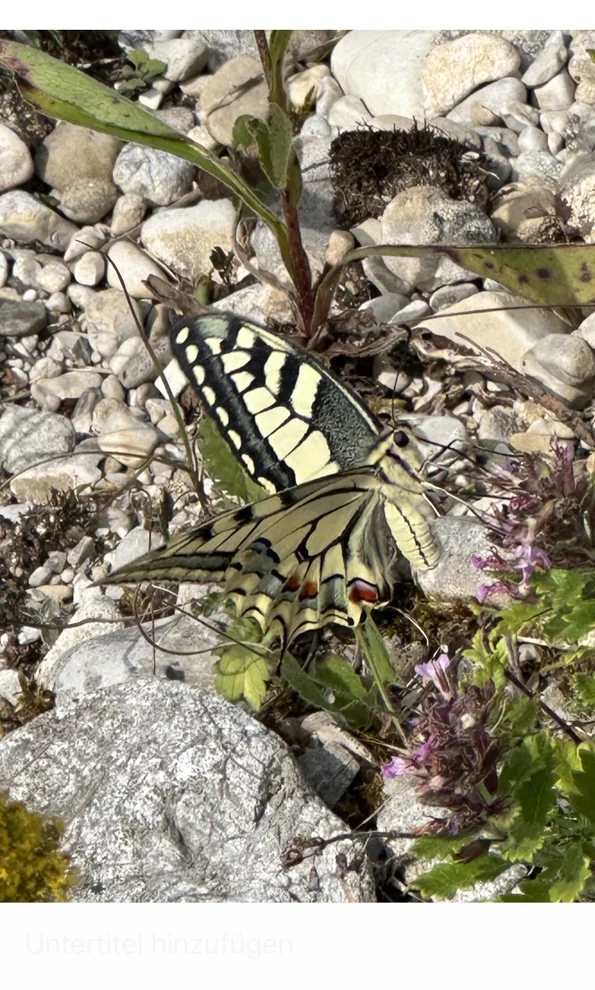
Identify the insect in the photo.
Papilio machaon
